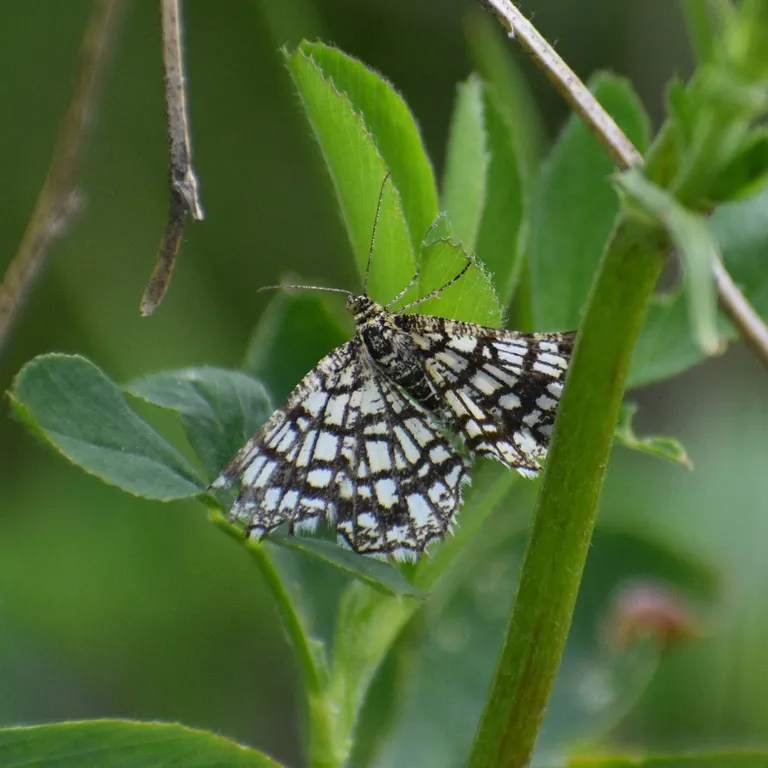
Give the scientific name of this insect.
Chiasmia clathrata
